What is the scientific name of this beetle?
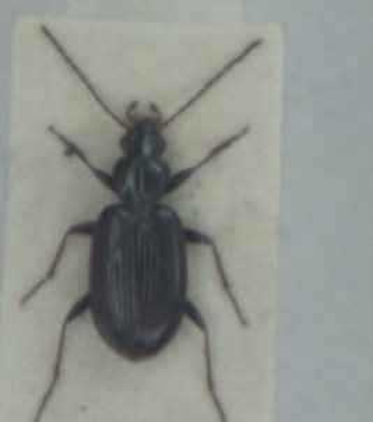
Bembidion atrocaeruleum
